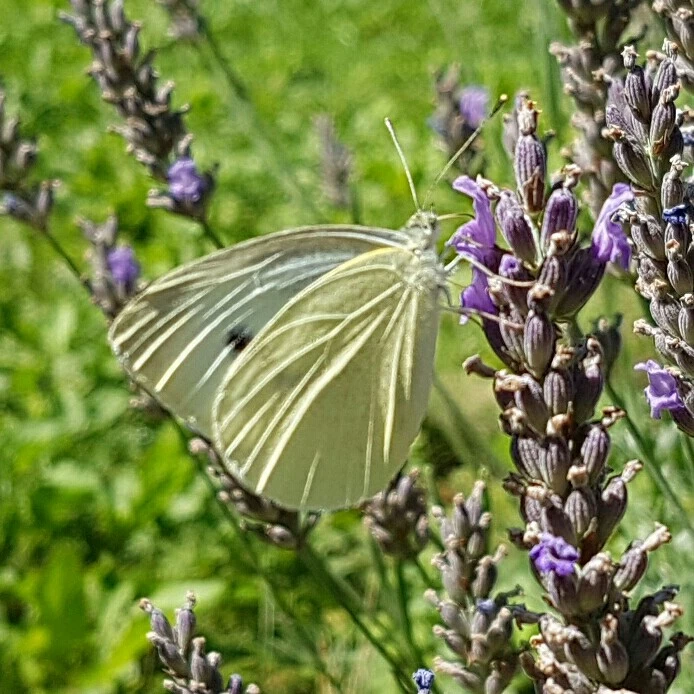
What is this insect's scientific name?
Pieris rapae
